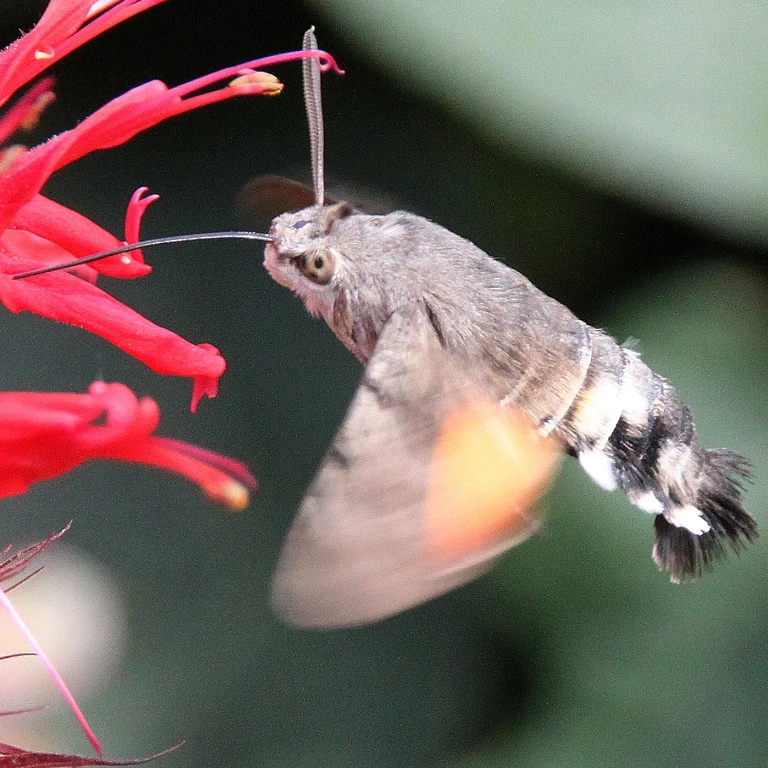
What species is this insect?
Macroglossum stellatarum
